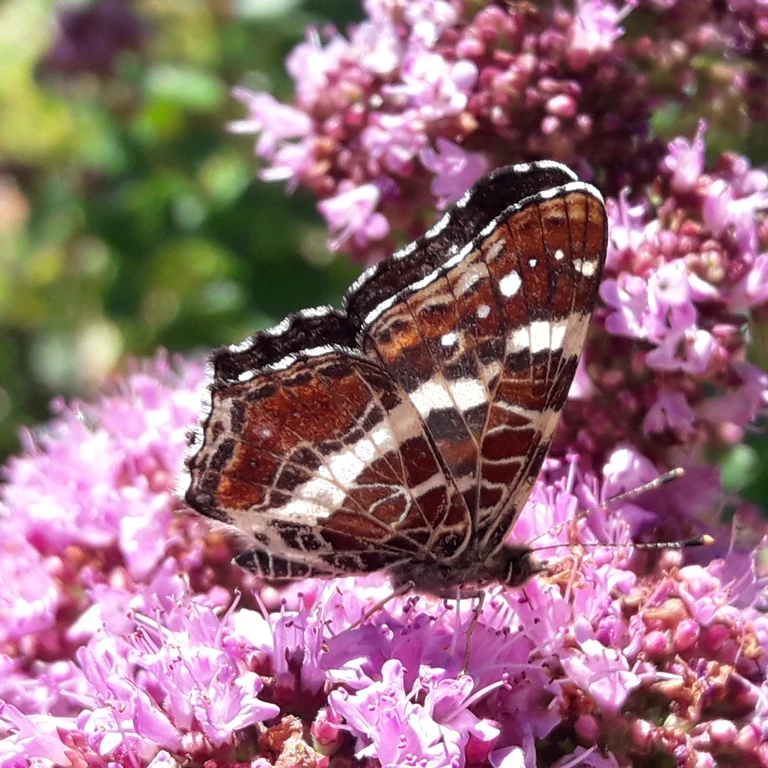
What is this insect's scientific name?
Araschnia levana
